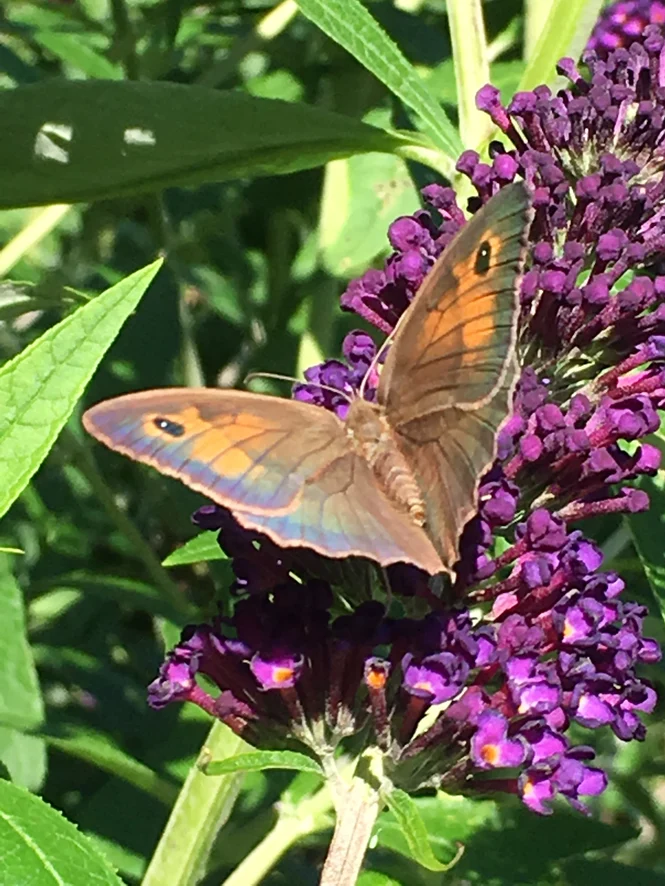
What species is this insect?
Maniola jurtina
